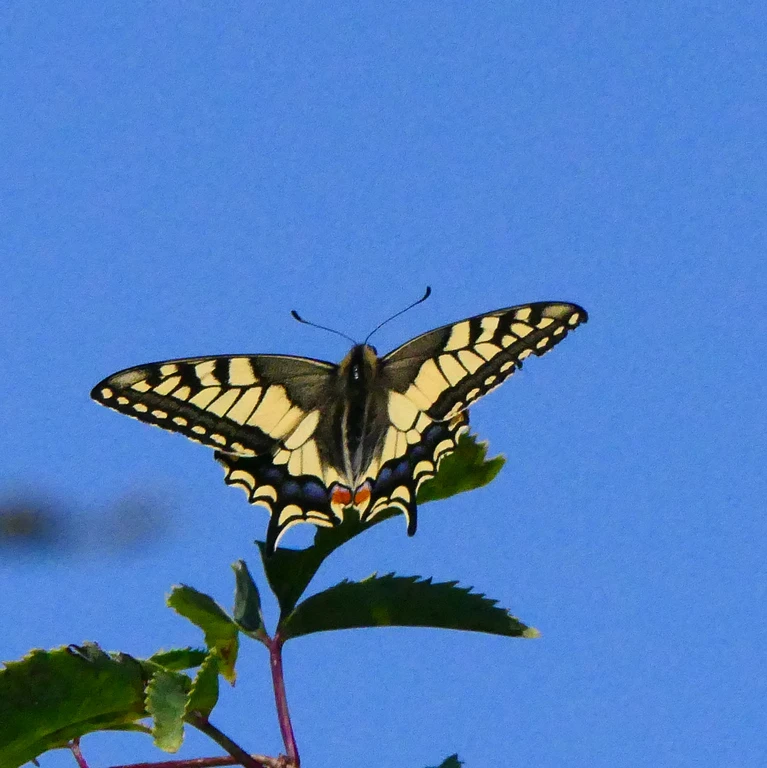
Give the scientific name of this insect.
Papilio machaon
